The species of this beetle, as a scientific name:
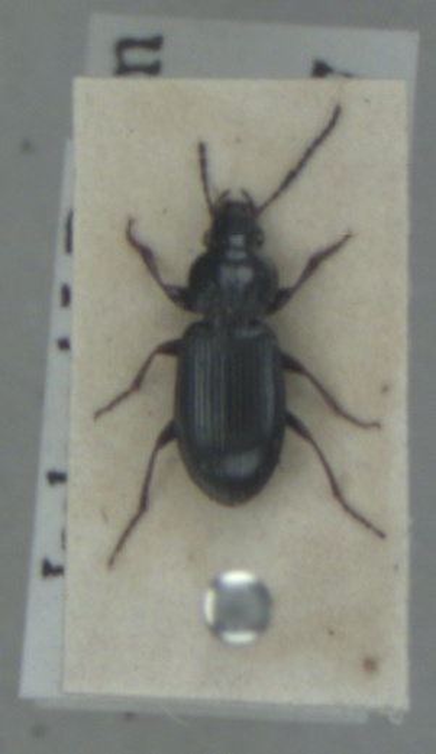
Pterostichus diligens
